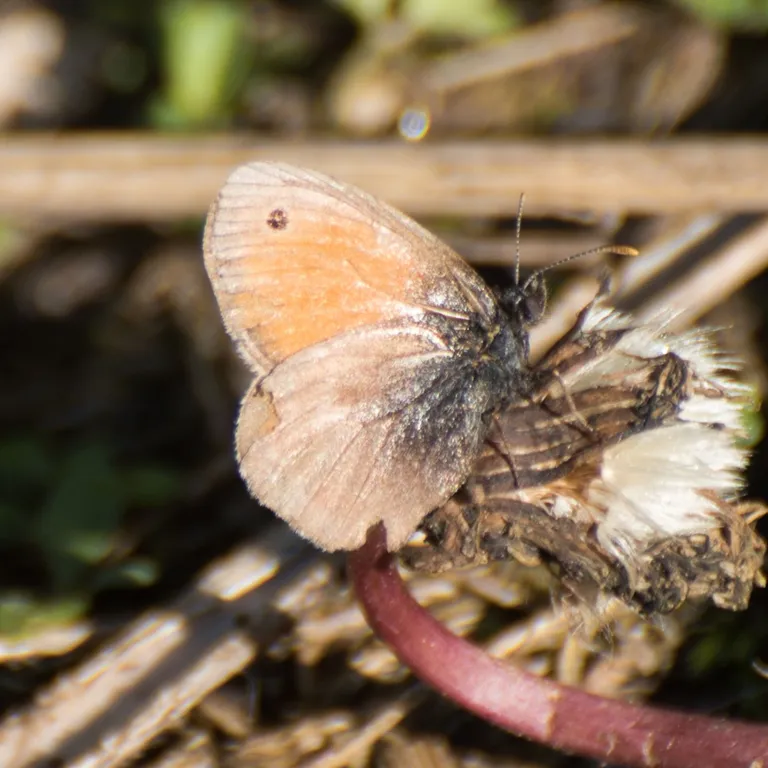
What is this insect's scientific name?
Coenonympha pamphilus
